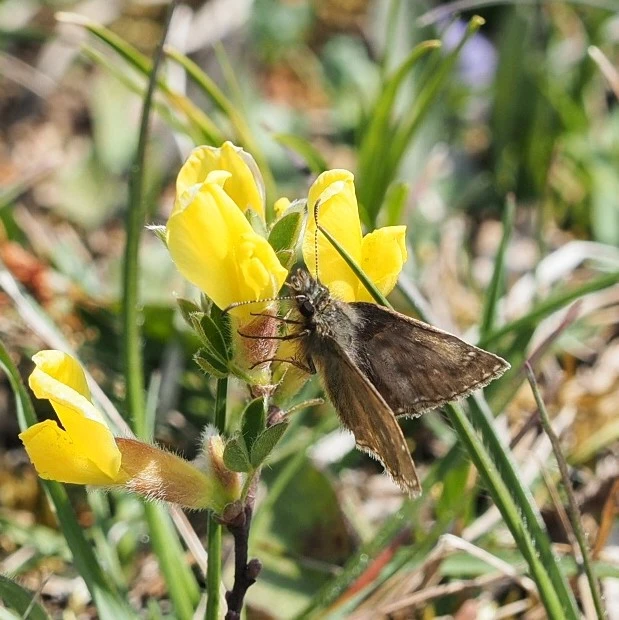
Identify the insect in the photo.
Erynnis tages
